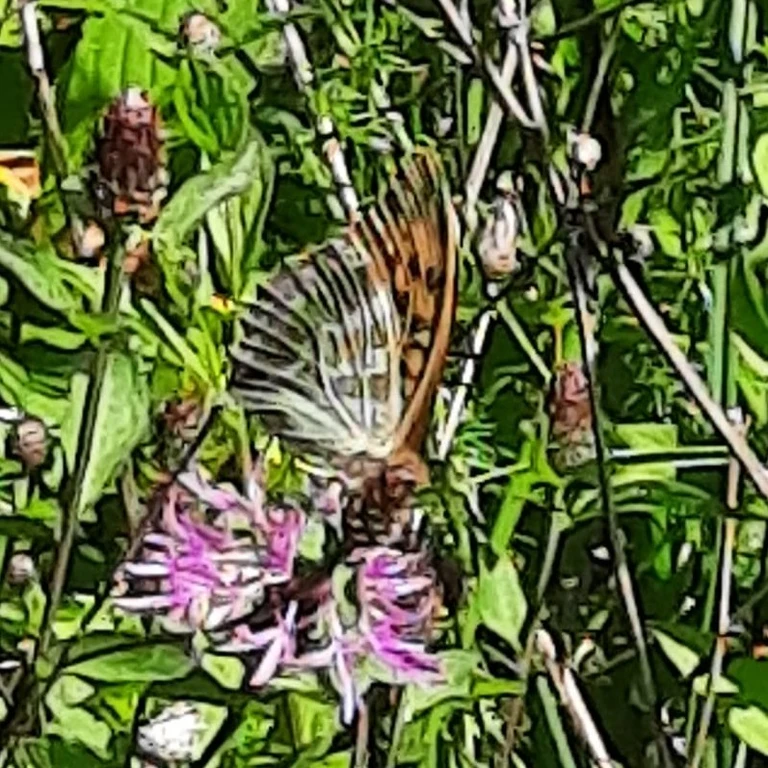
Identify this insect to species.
Argynnis paphia
